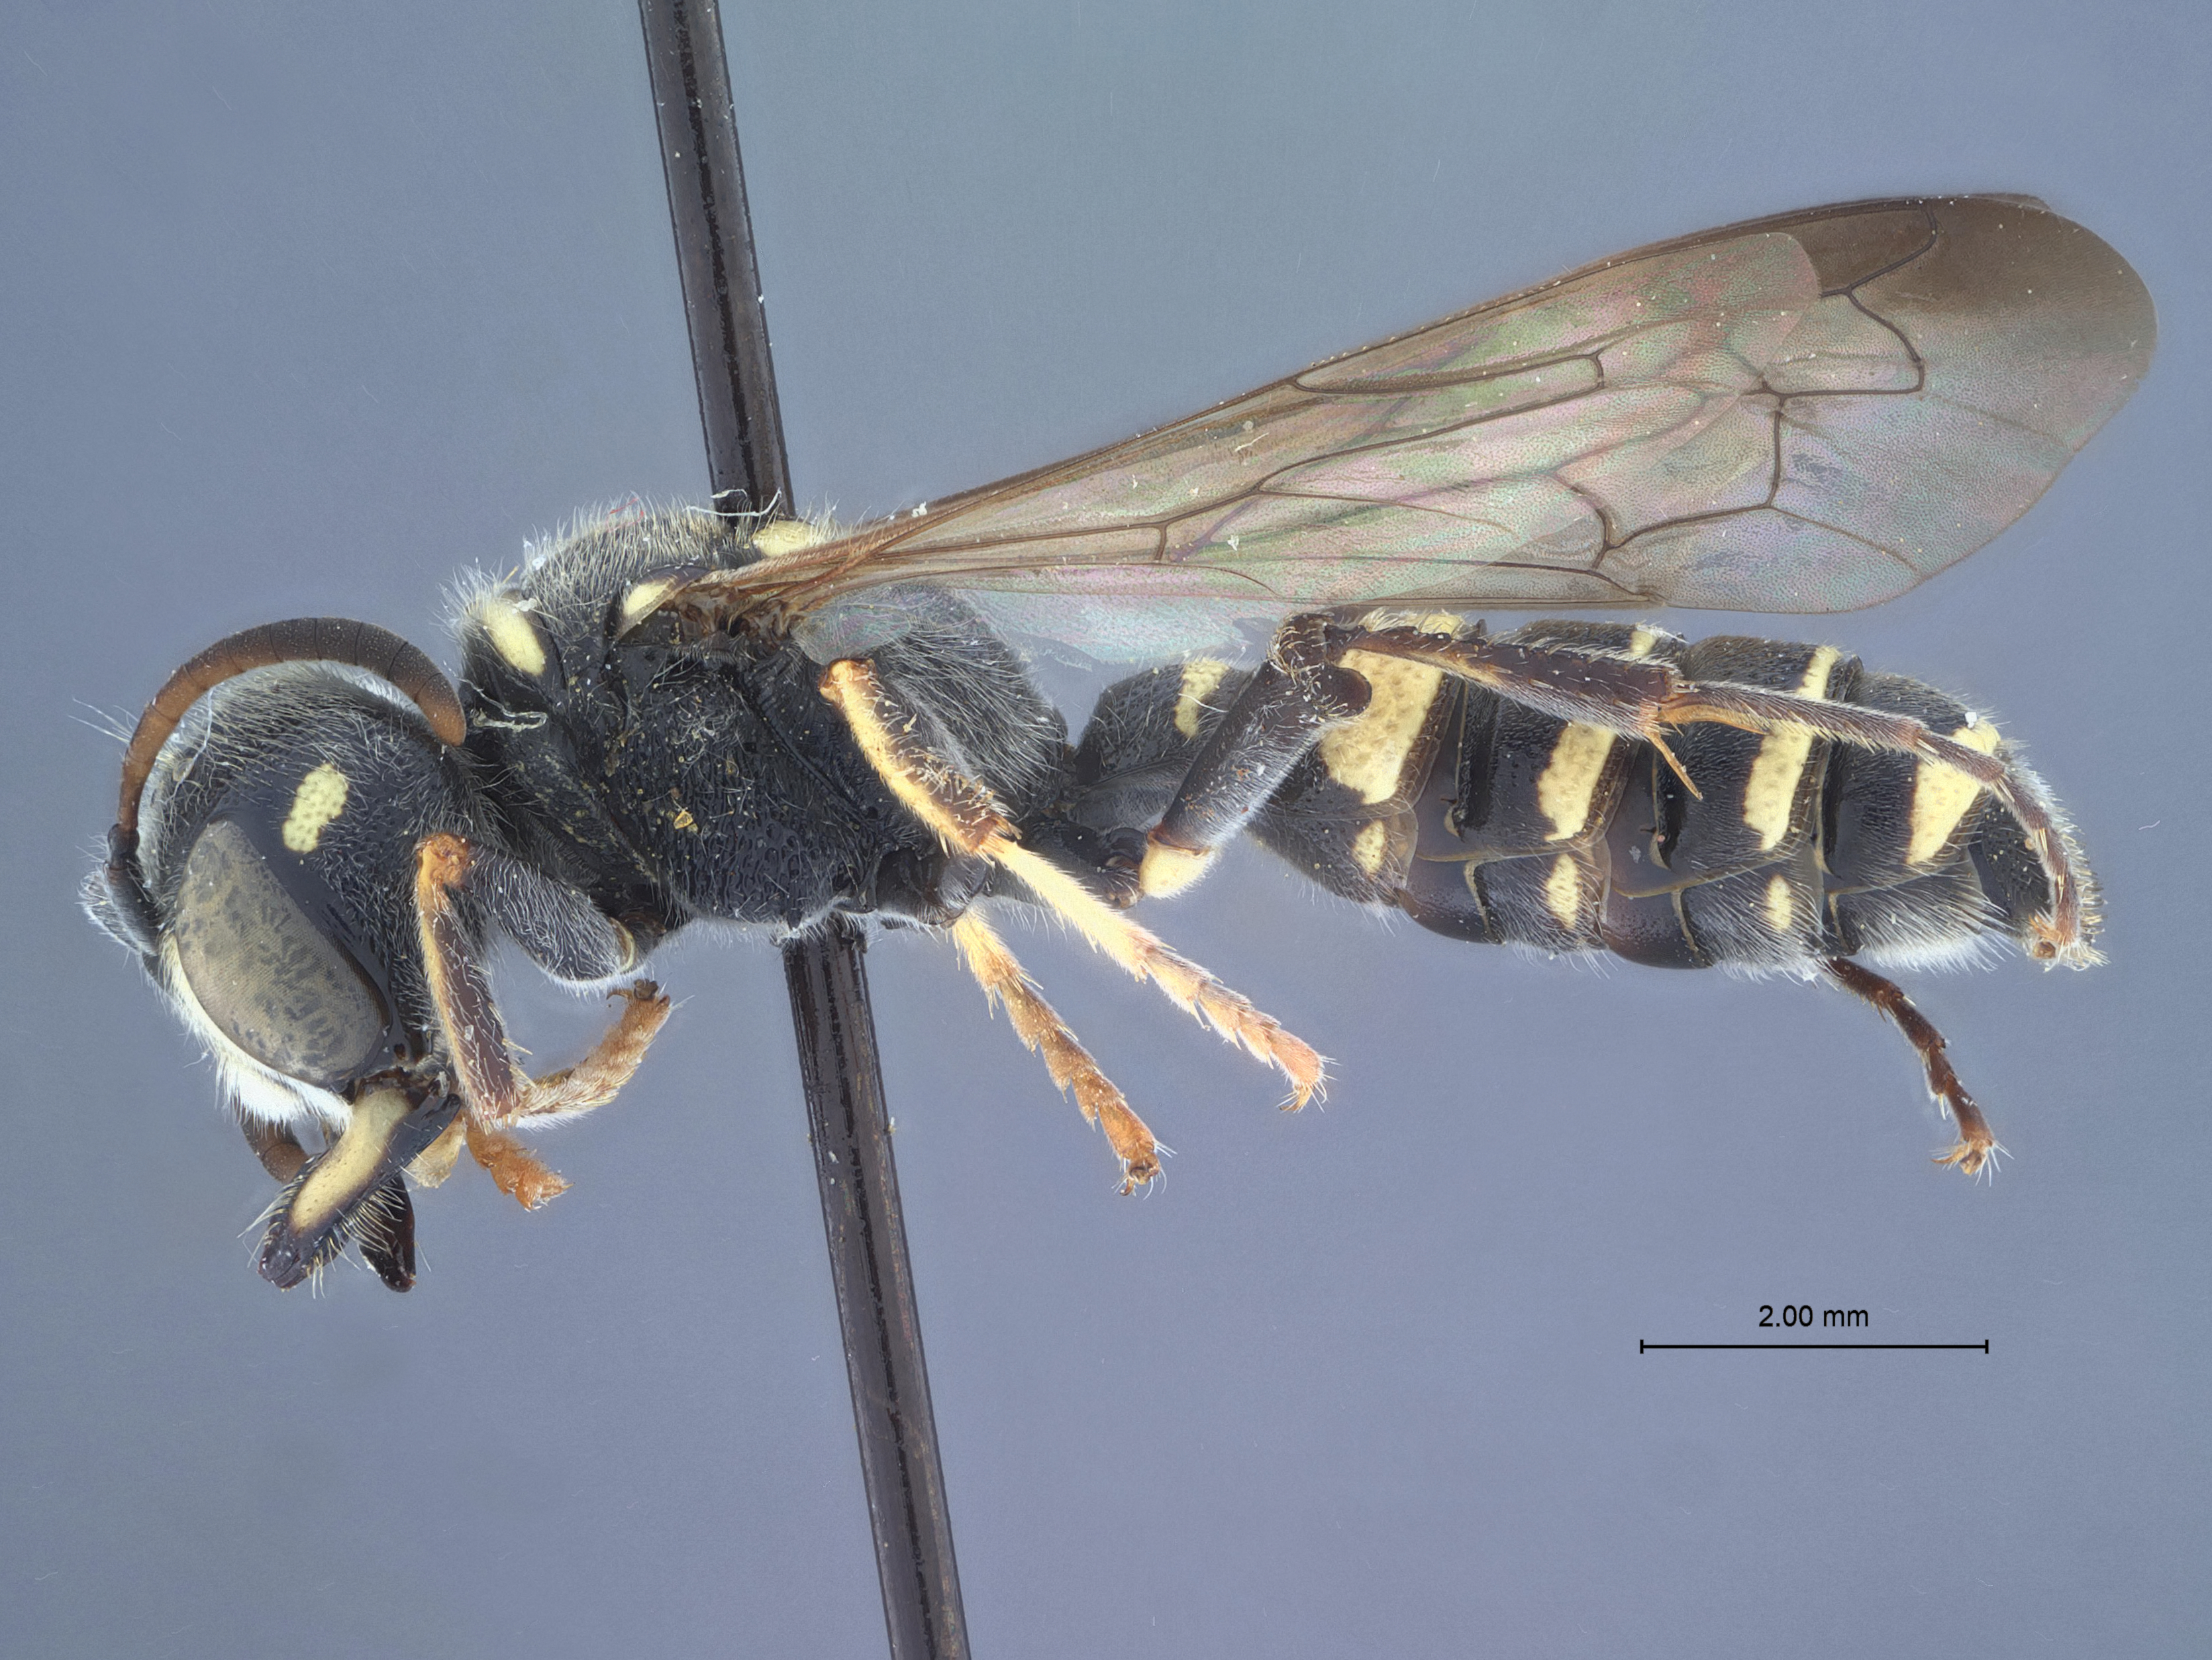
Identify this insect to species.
Cerceris durango
